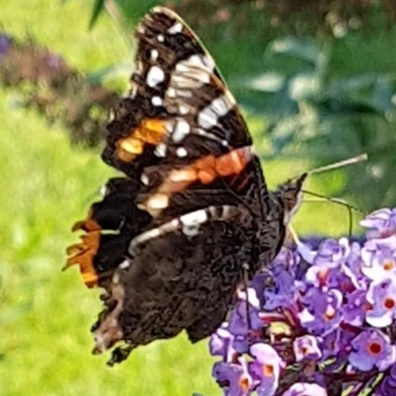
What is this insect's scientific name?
Vanessa atalanta
